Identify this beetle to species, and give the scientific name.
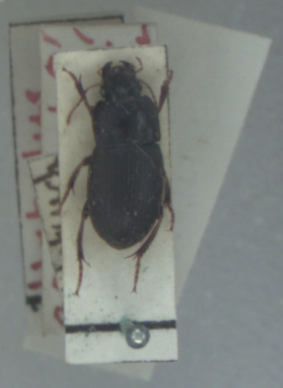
Harpalus tardus
